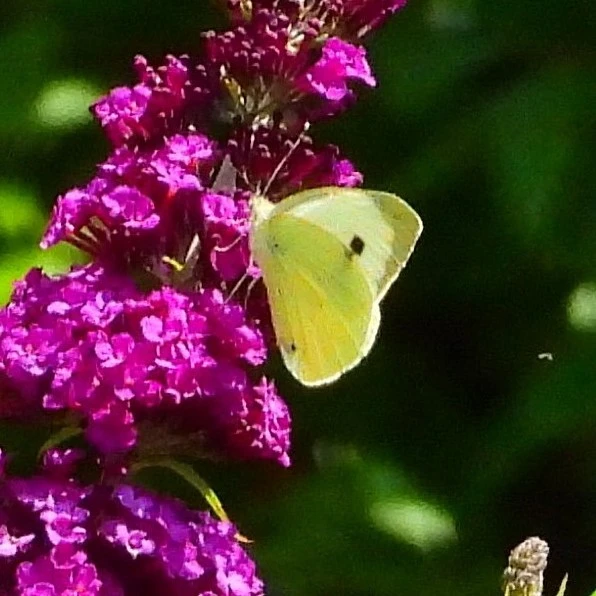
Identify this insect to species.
Pieris brassicae
